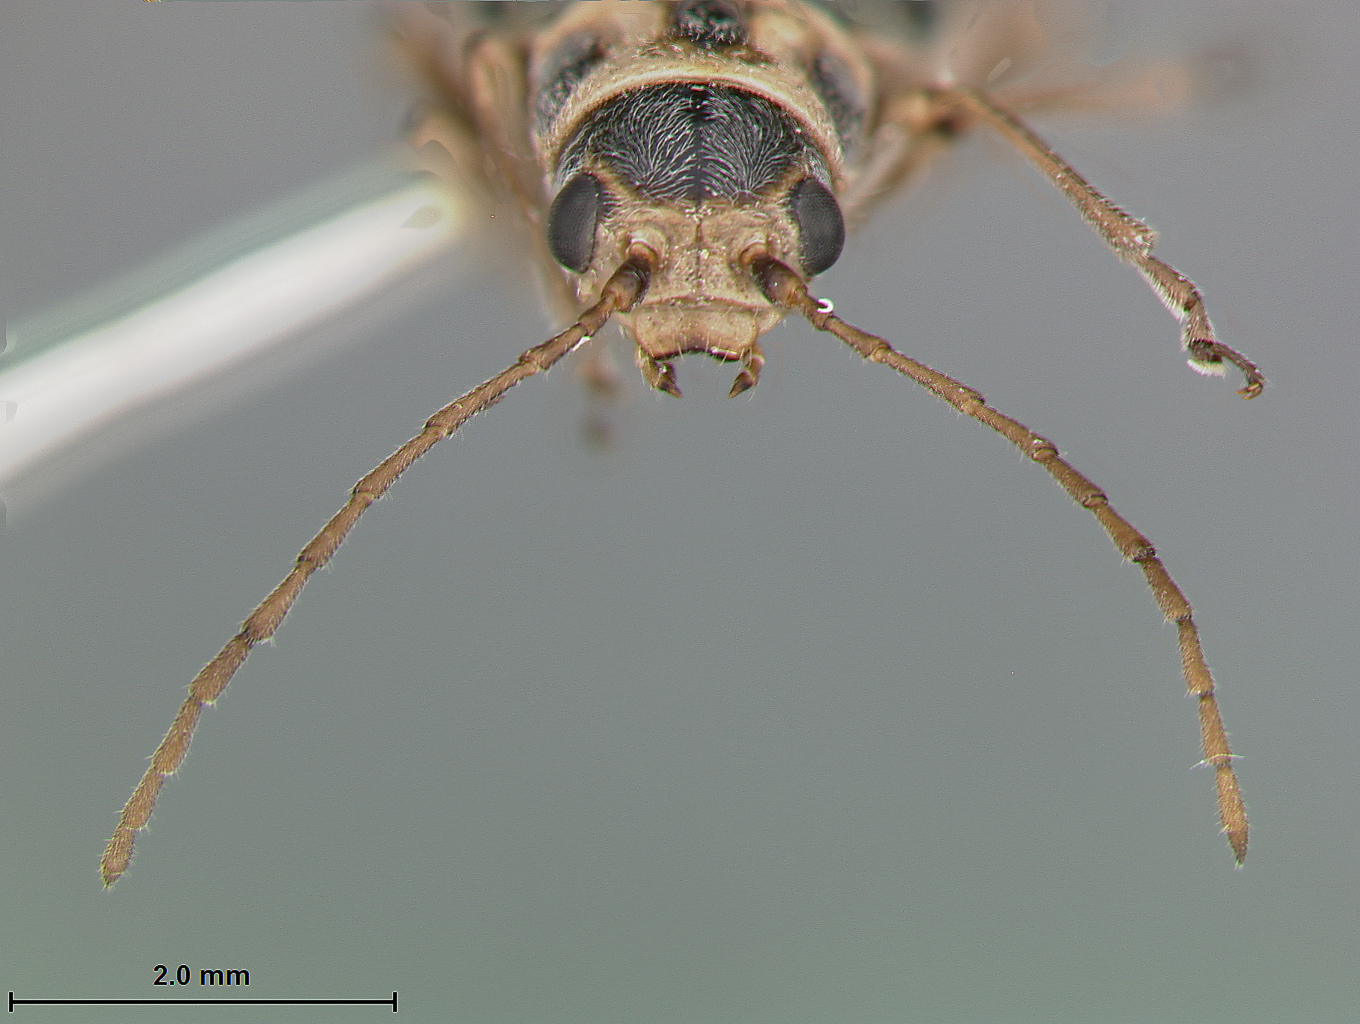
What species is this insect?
Trirhabda pubicollis
